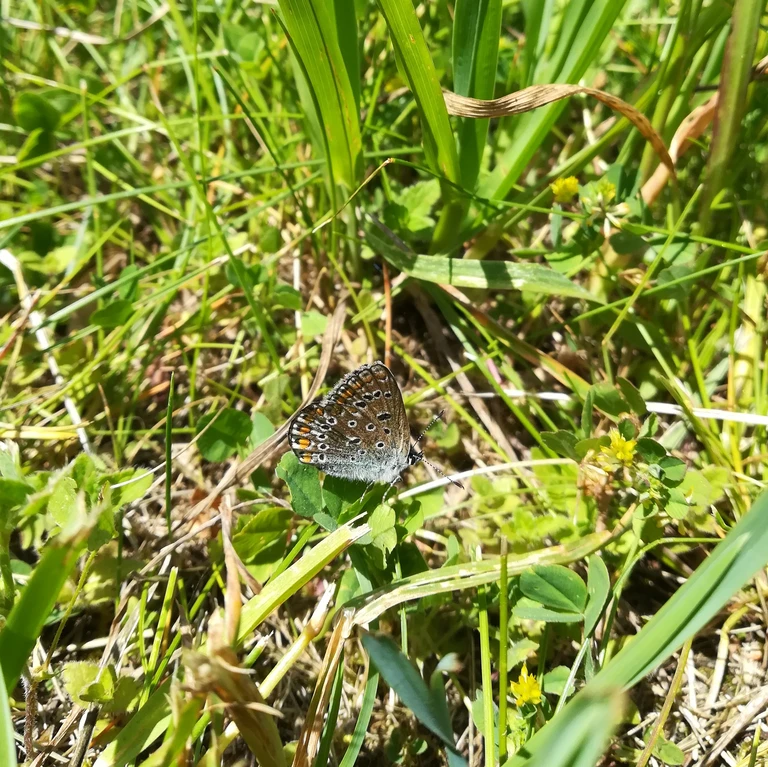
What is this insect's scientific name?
Polyommatus icarus
